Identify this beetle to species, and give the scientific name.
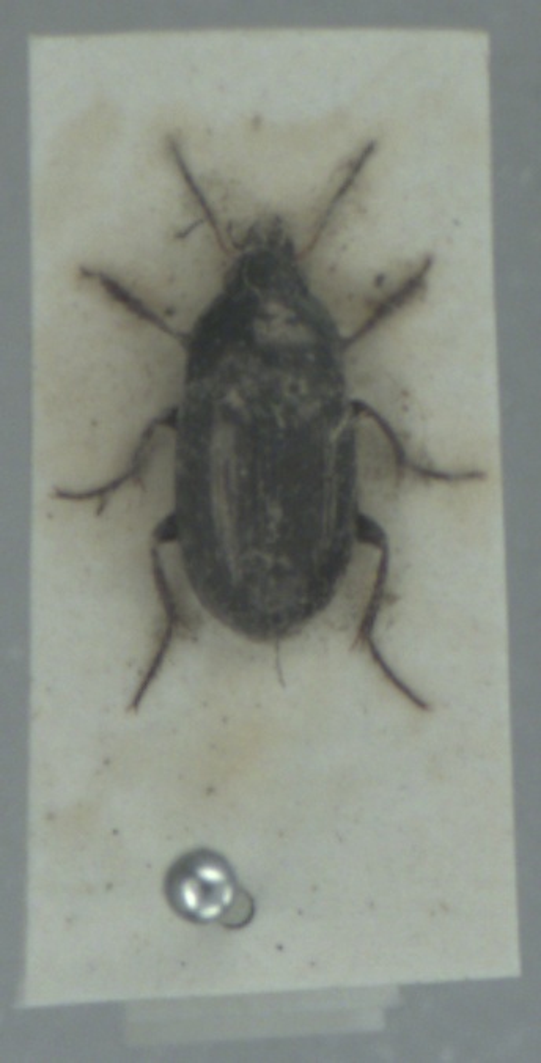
Amara aenea
